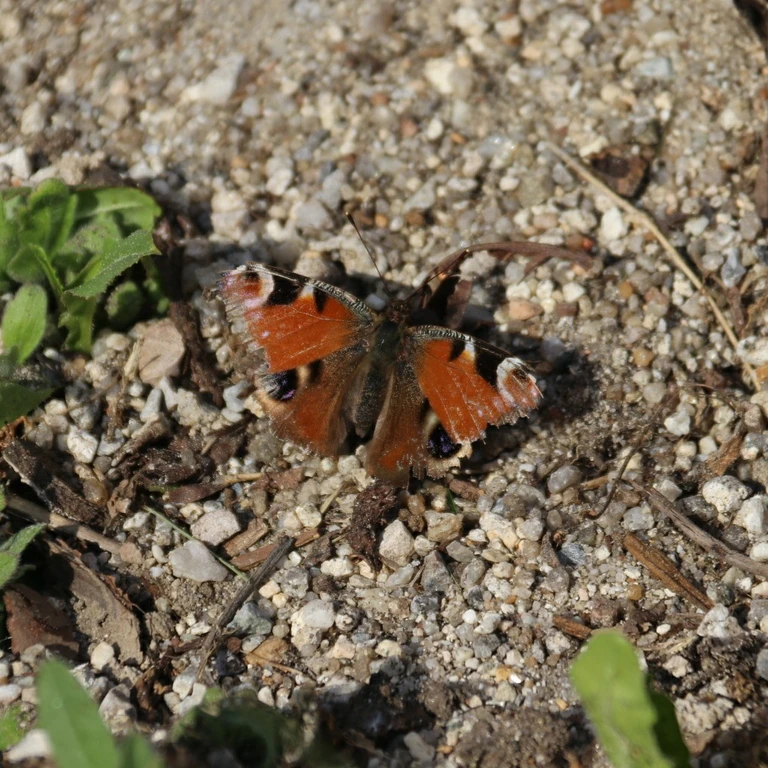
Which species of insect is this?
Aglais io
